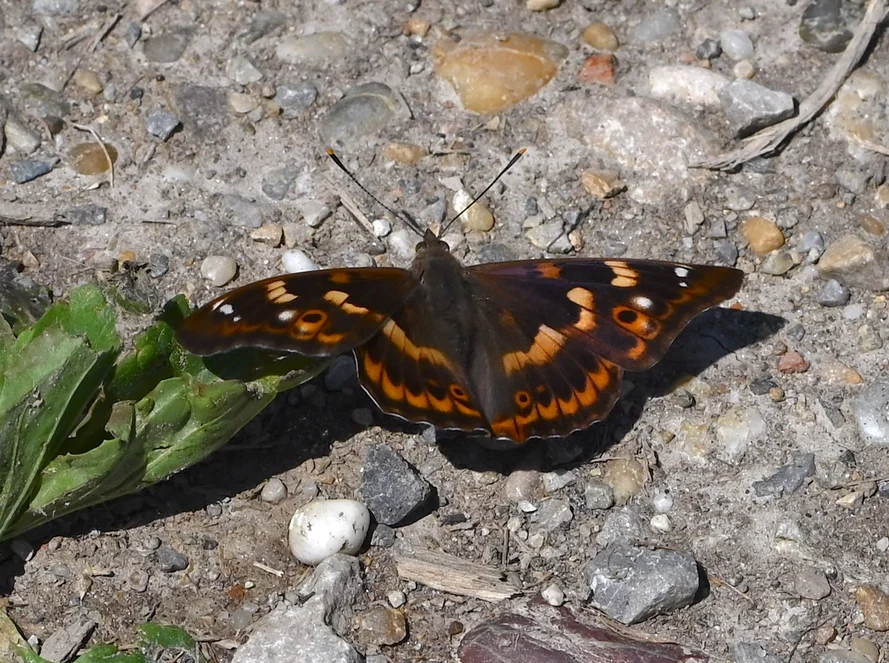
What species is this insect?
Apatura ilia
